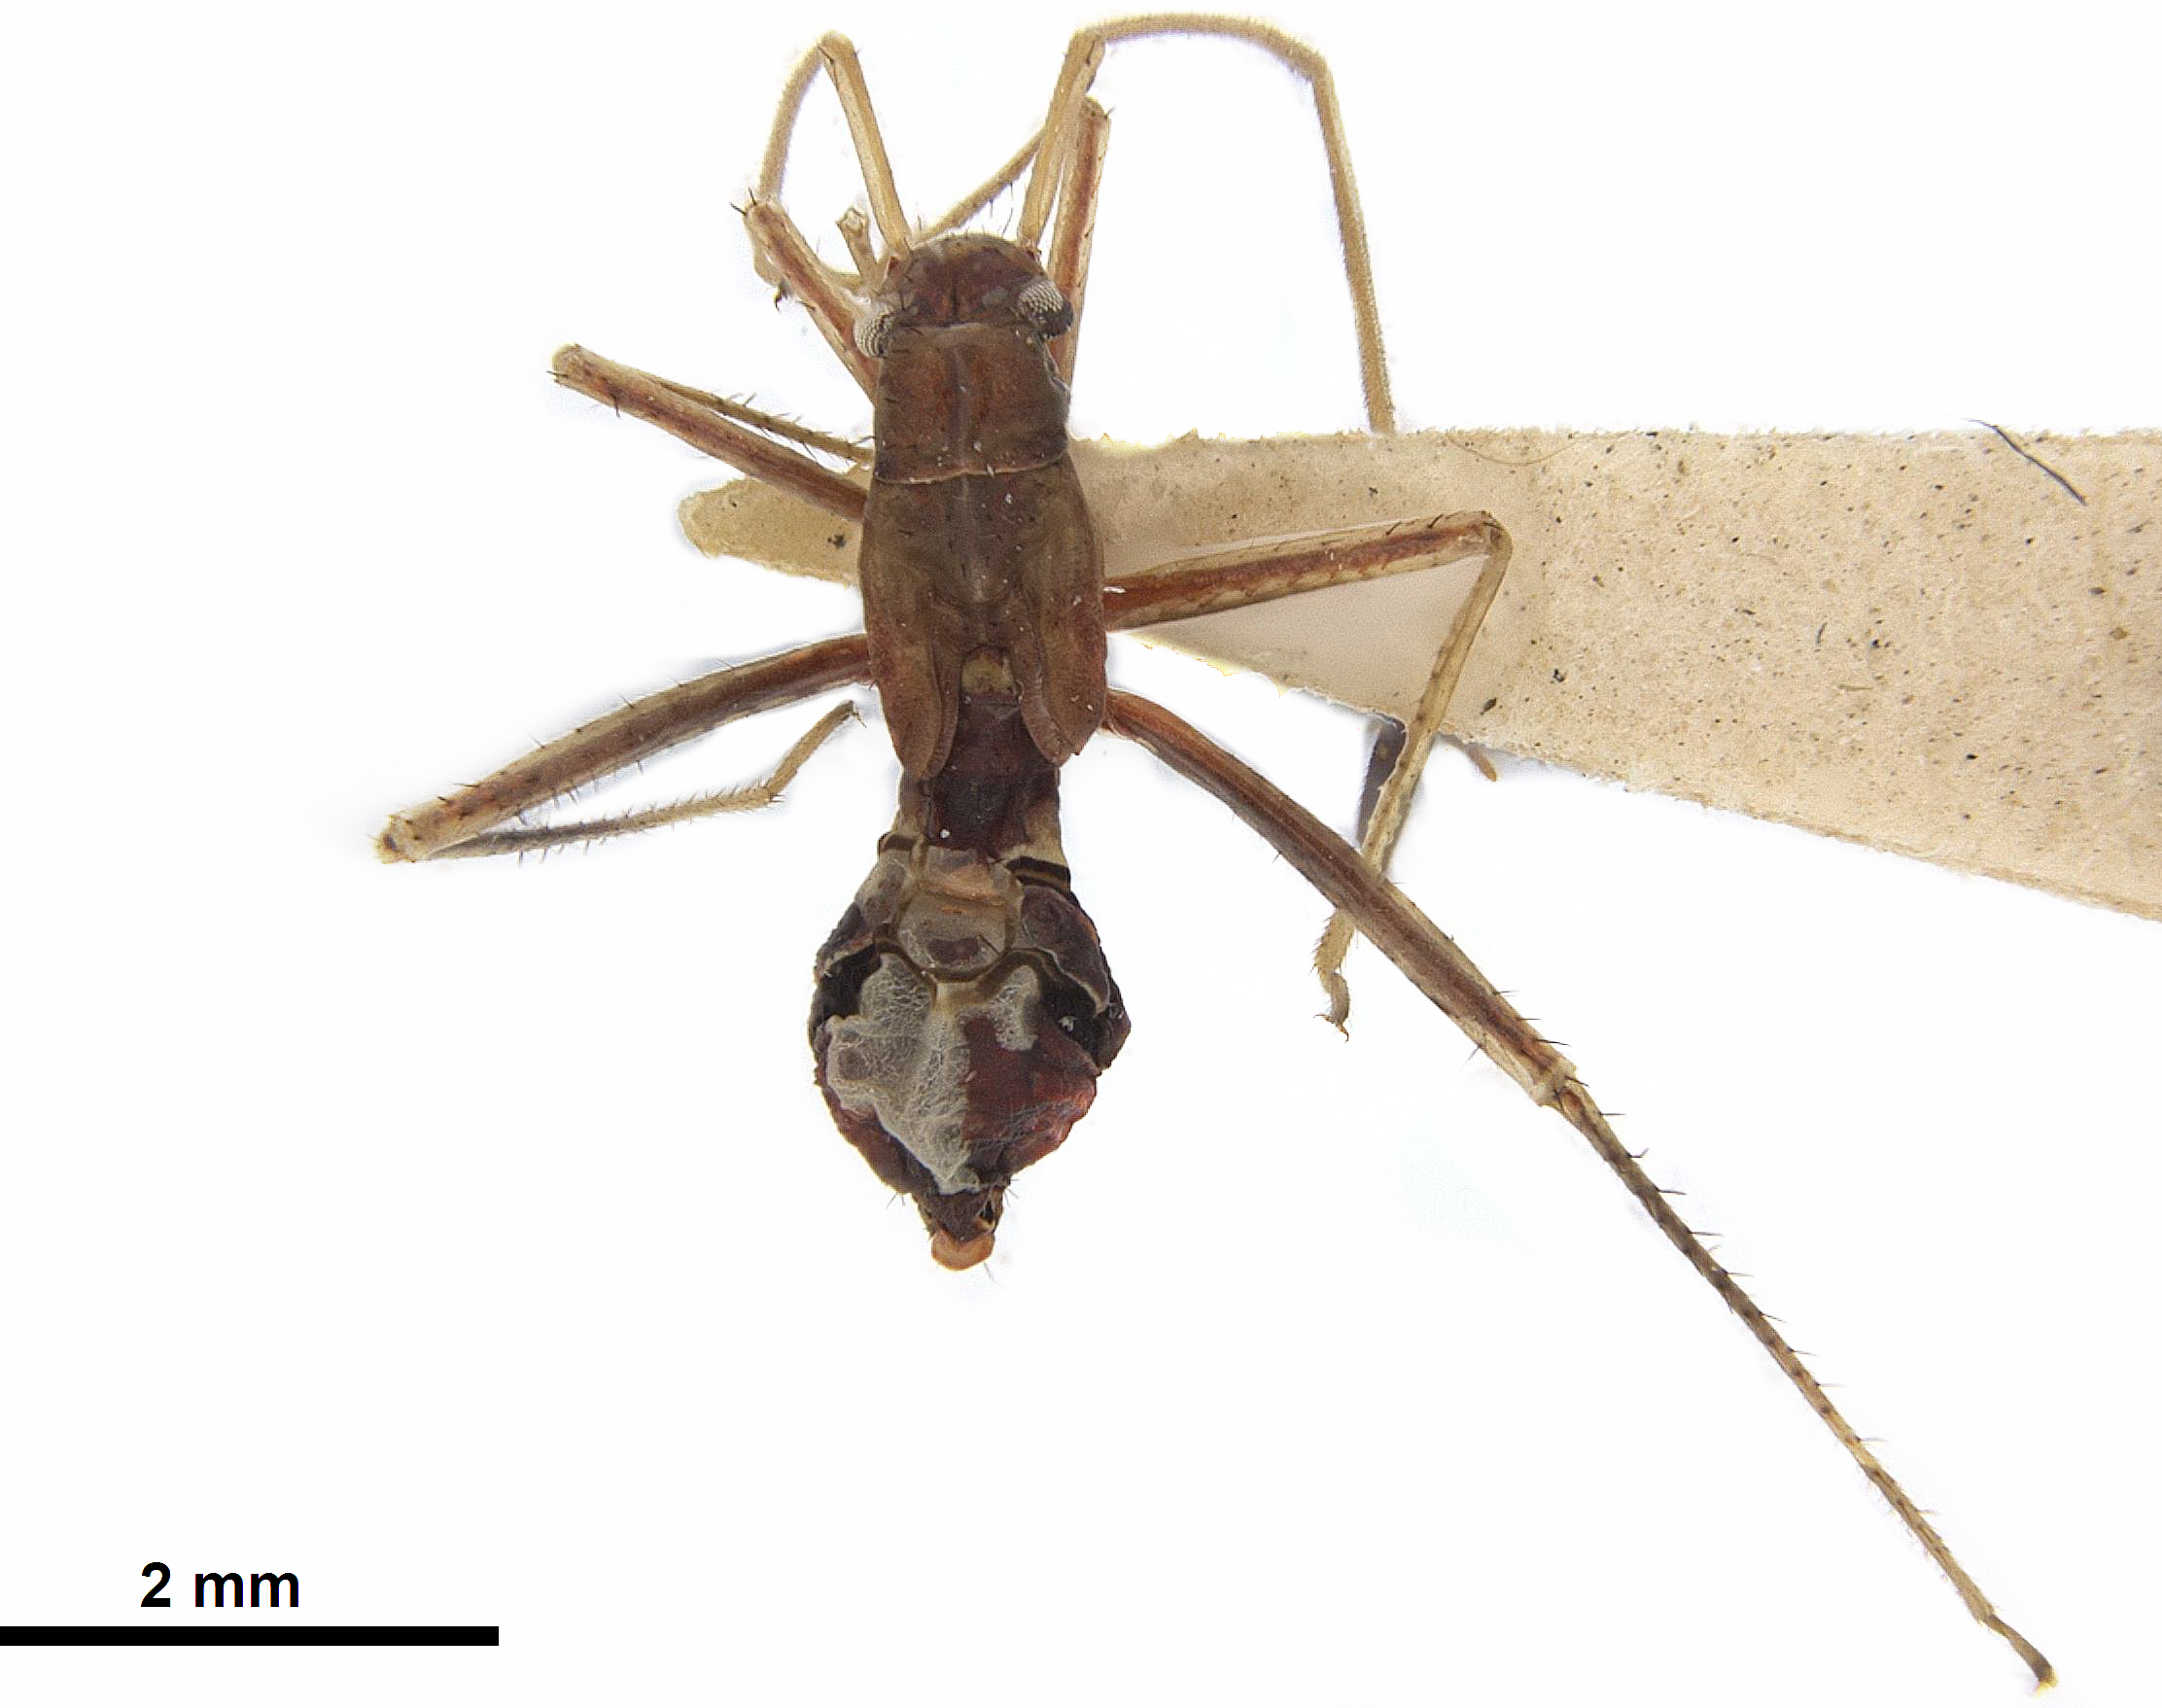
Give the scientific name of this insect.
Paraxenetus guttulatus
